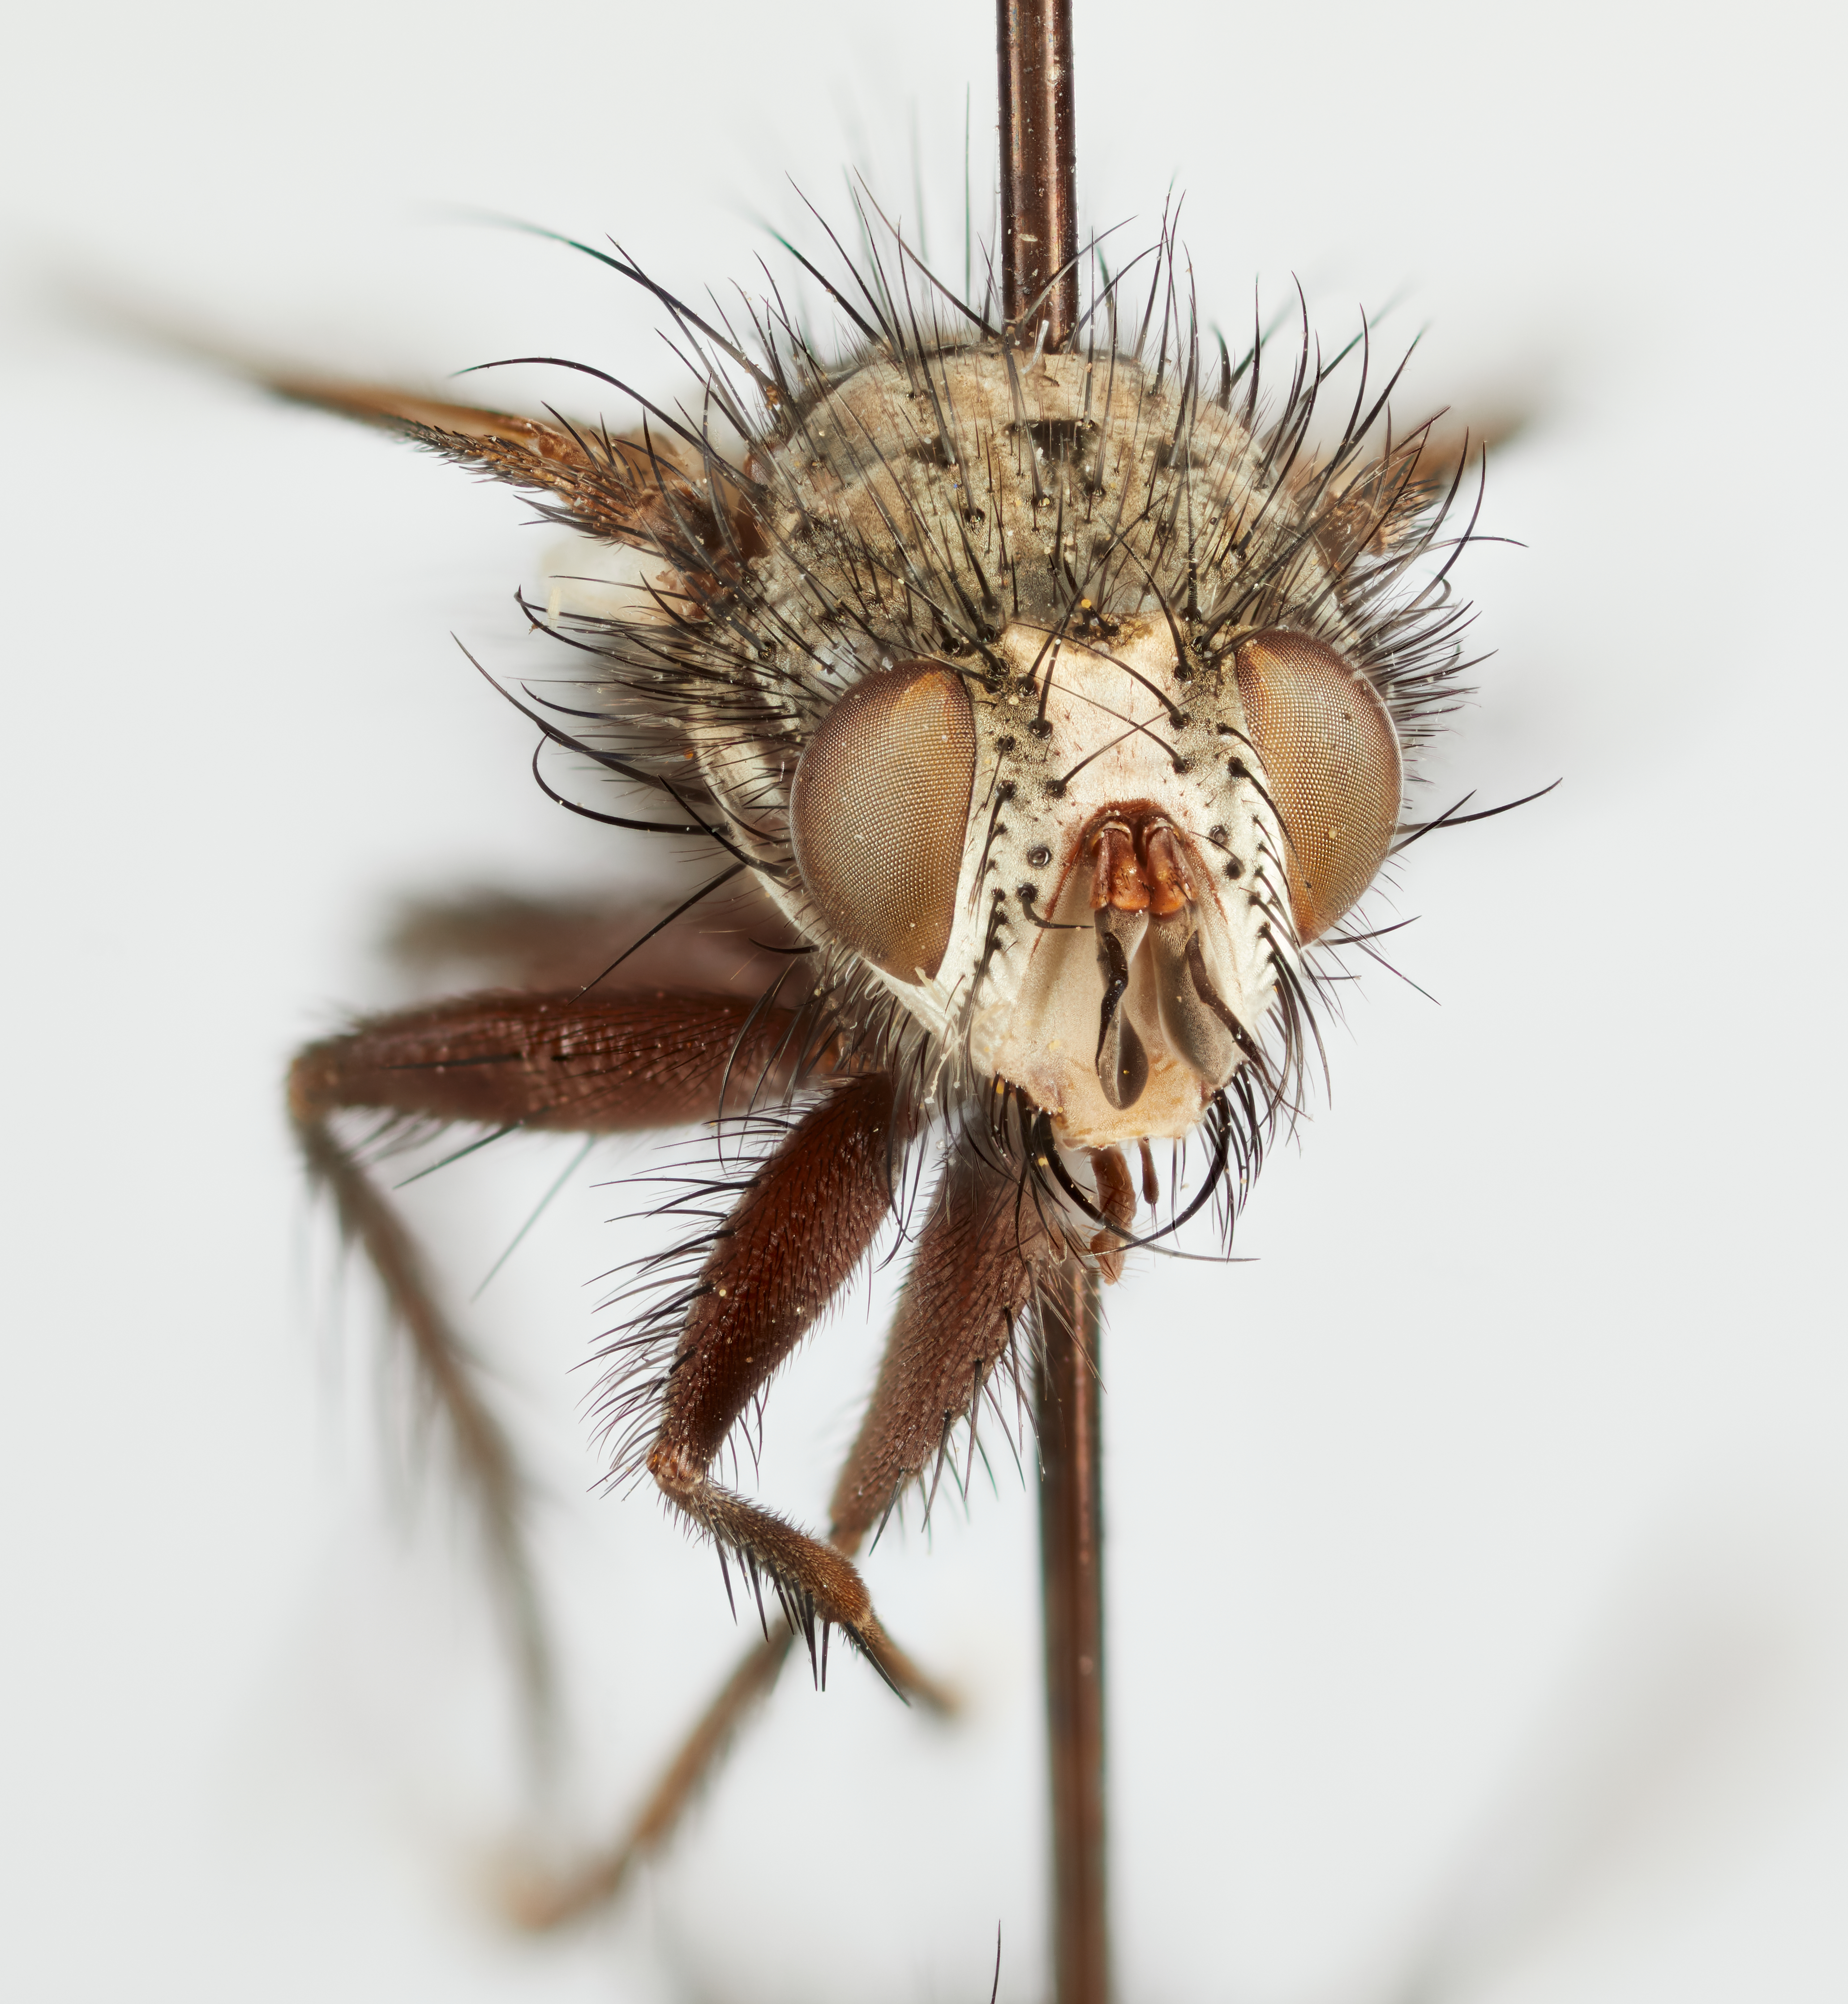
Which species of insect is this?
Ginglychaeta seriata
